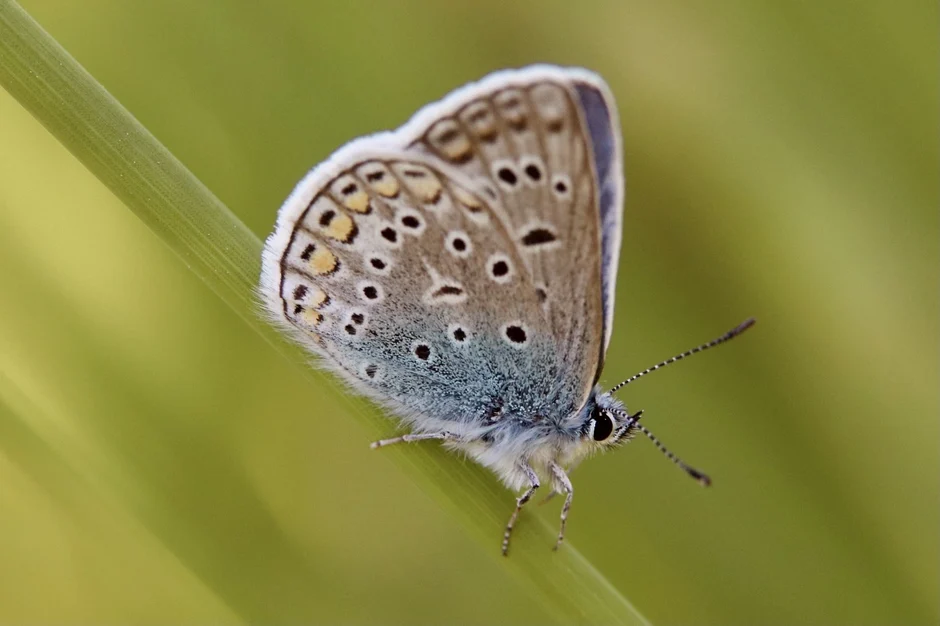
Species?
Polyommatus icarus
